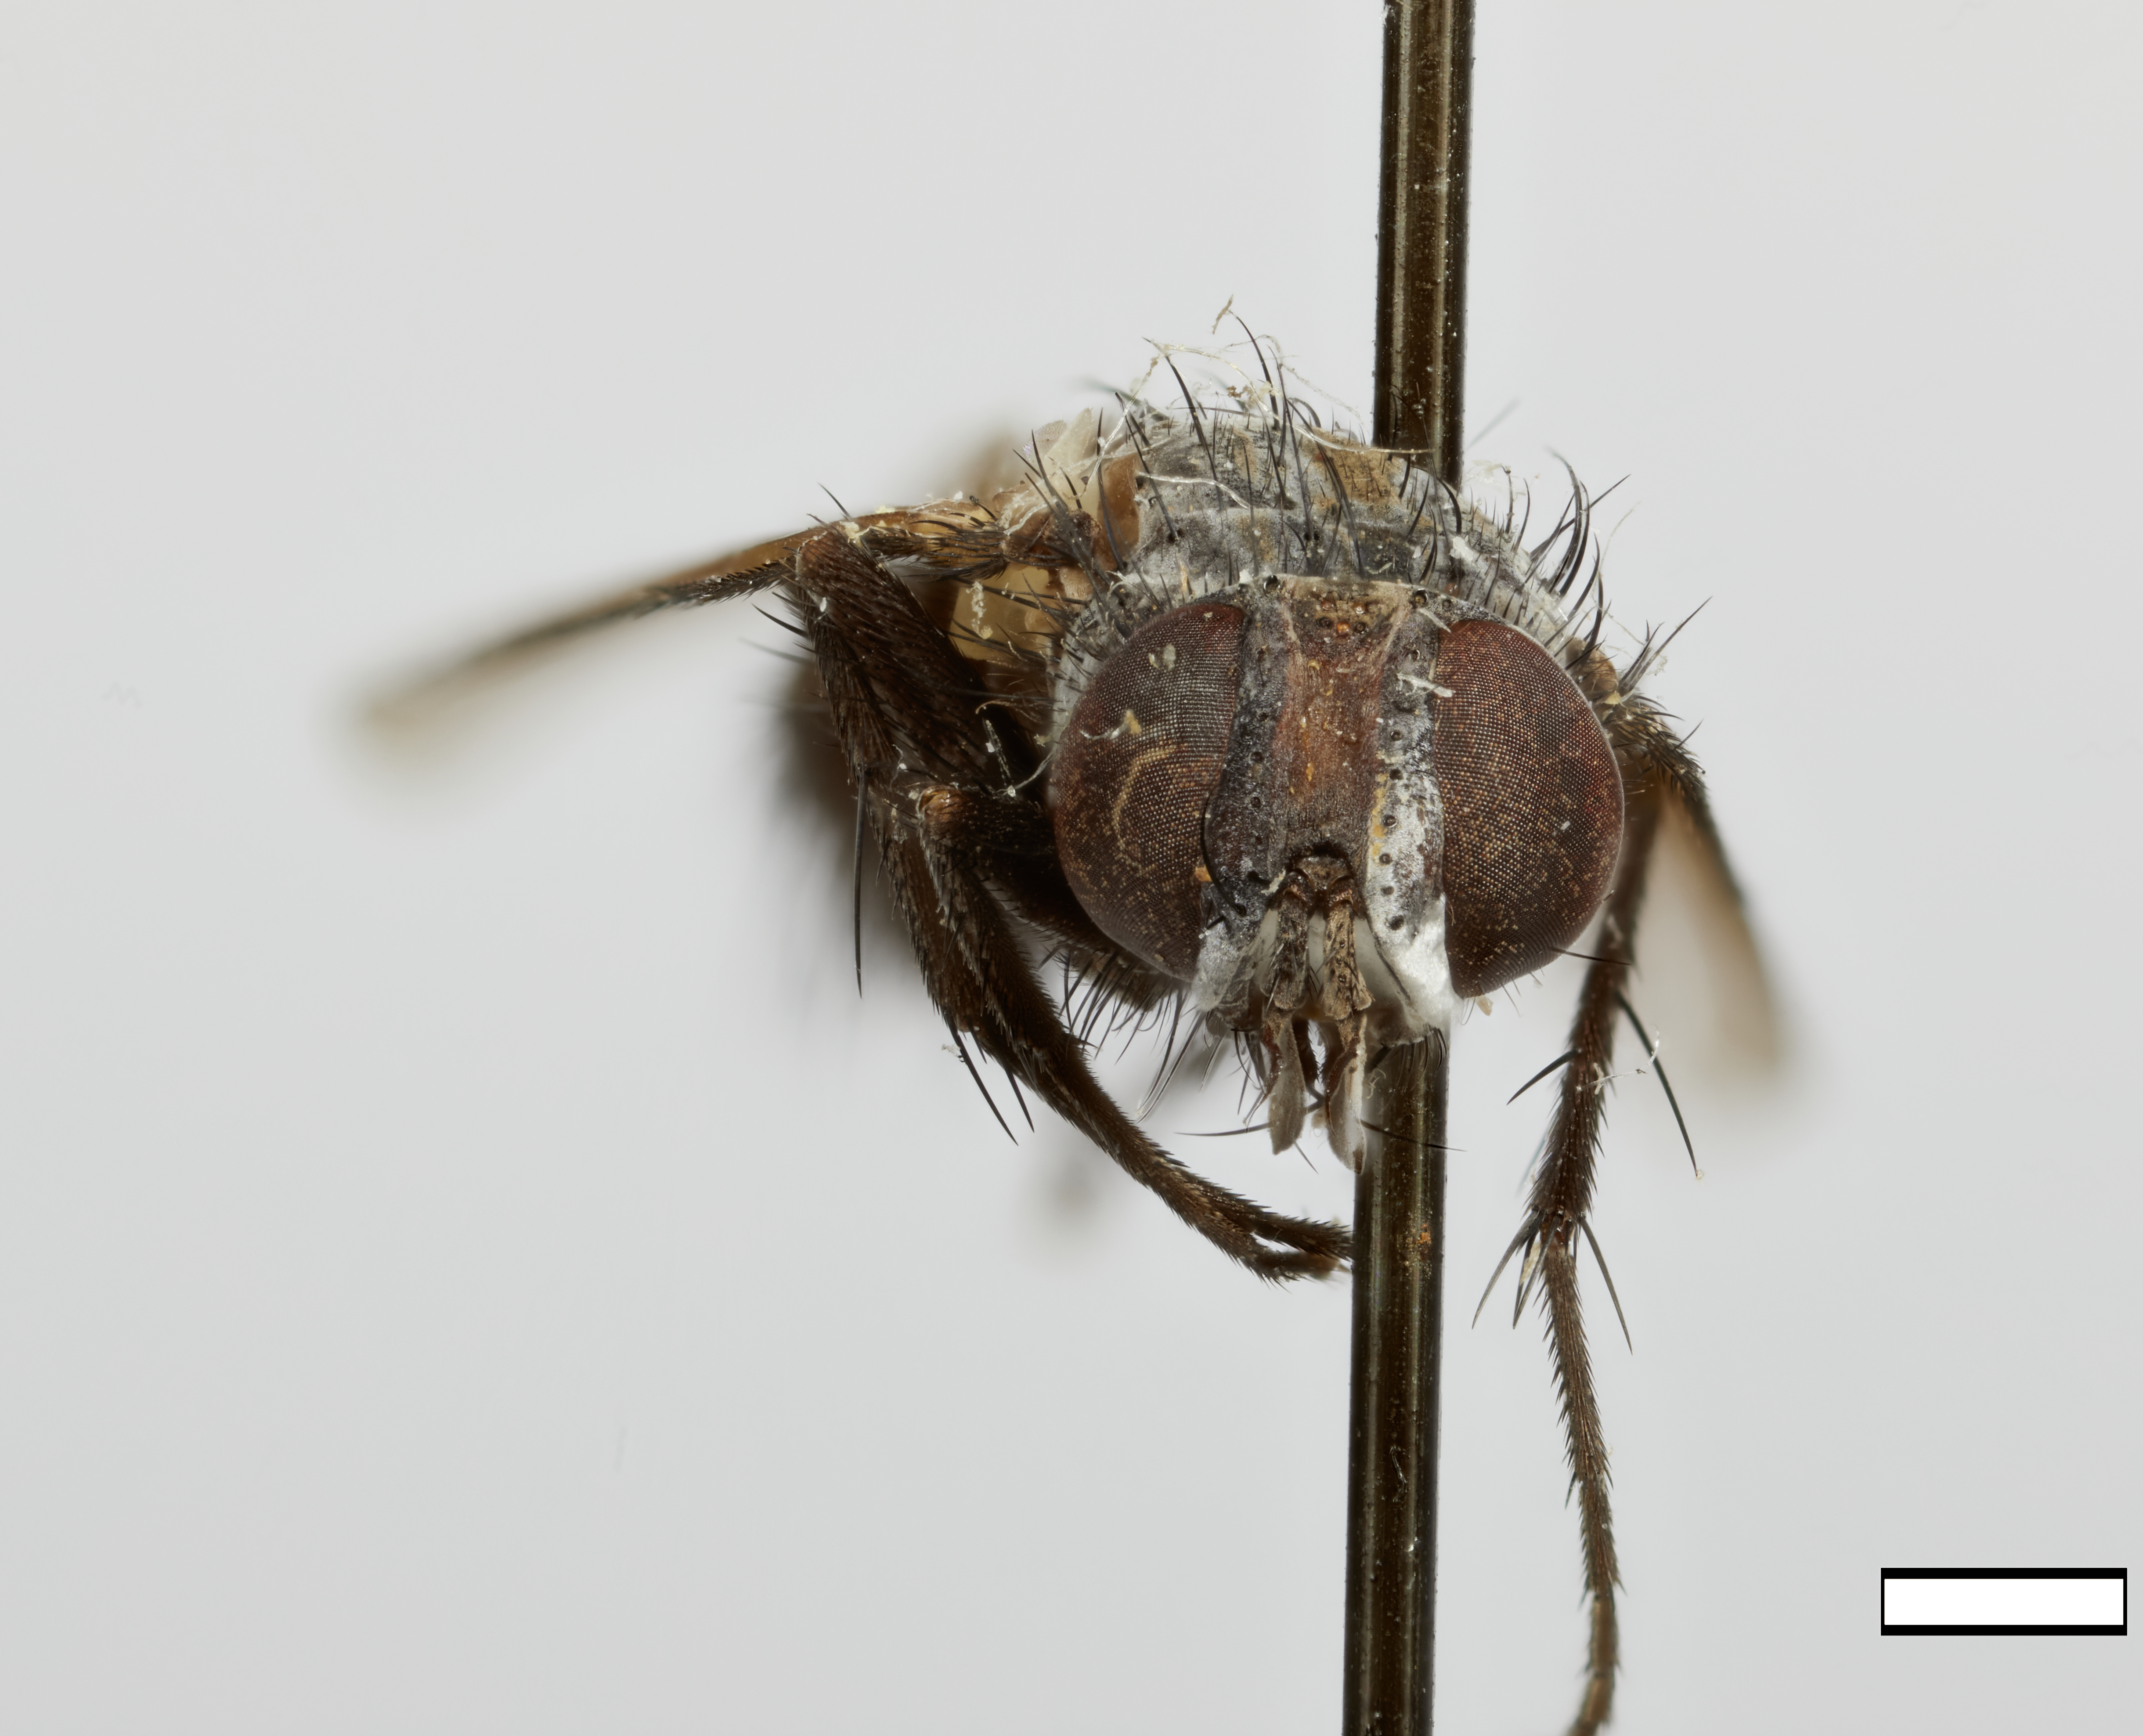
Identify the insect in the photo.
Metoposisyrops oryzae
